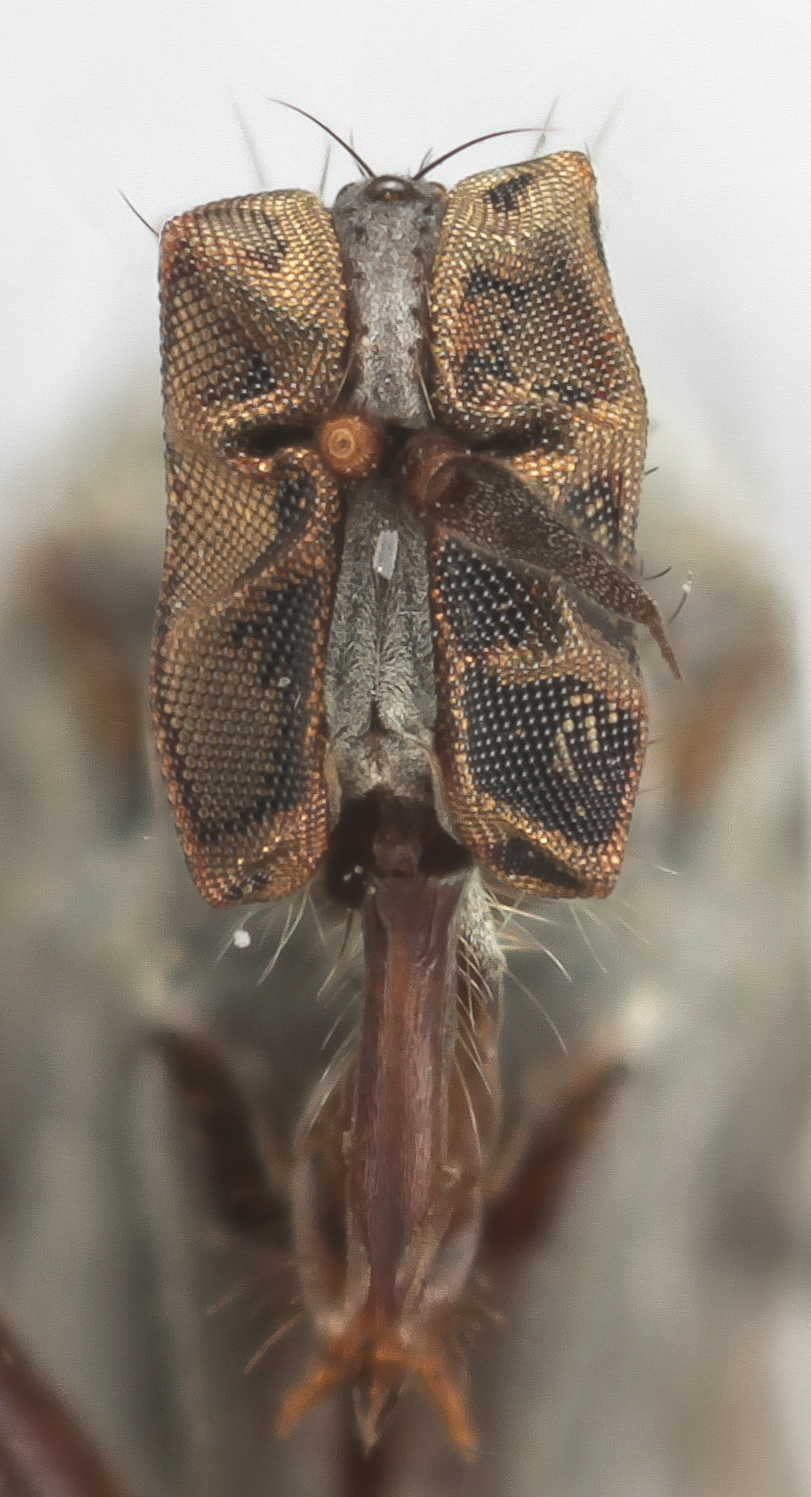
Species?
Rhamphomyia ringens
